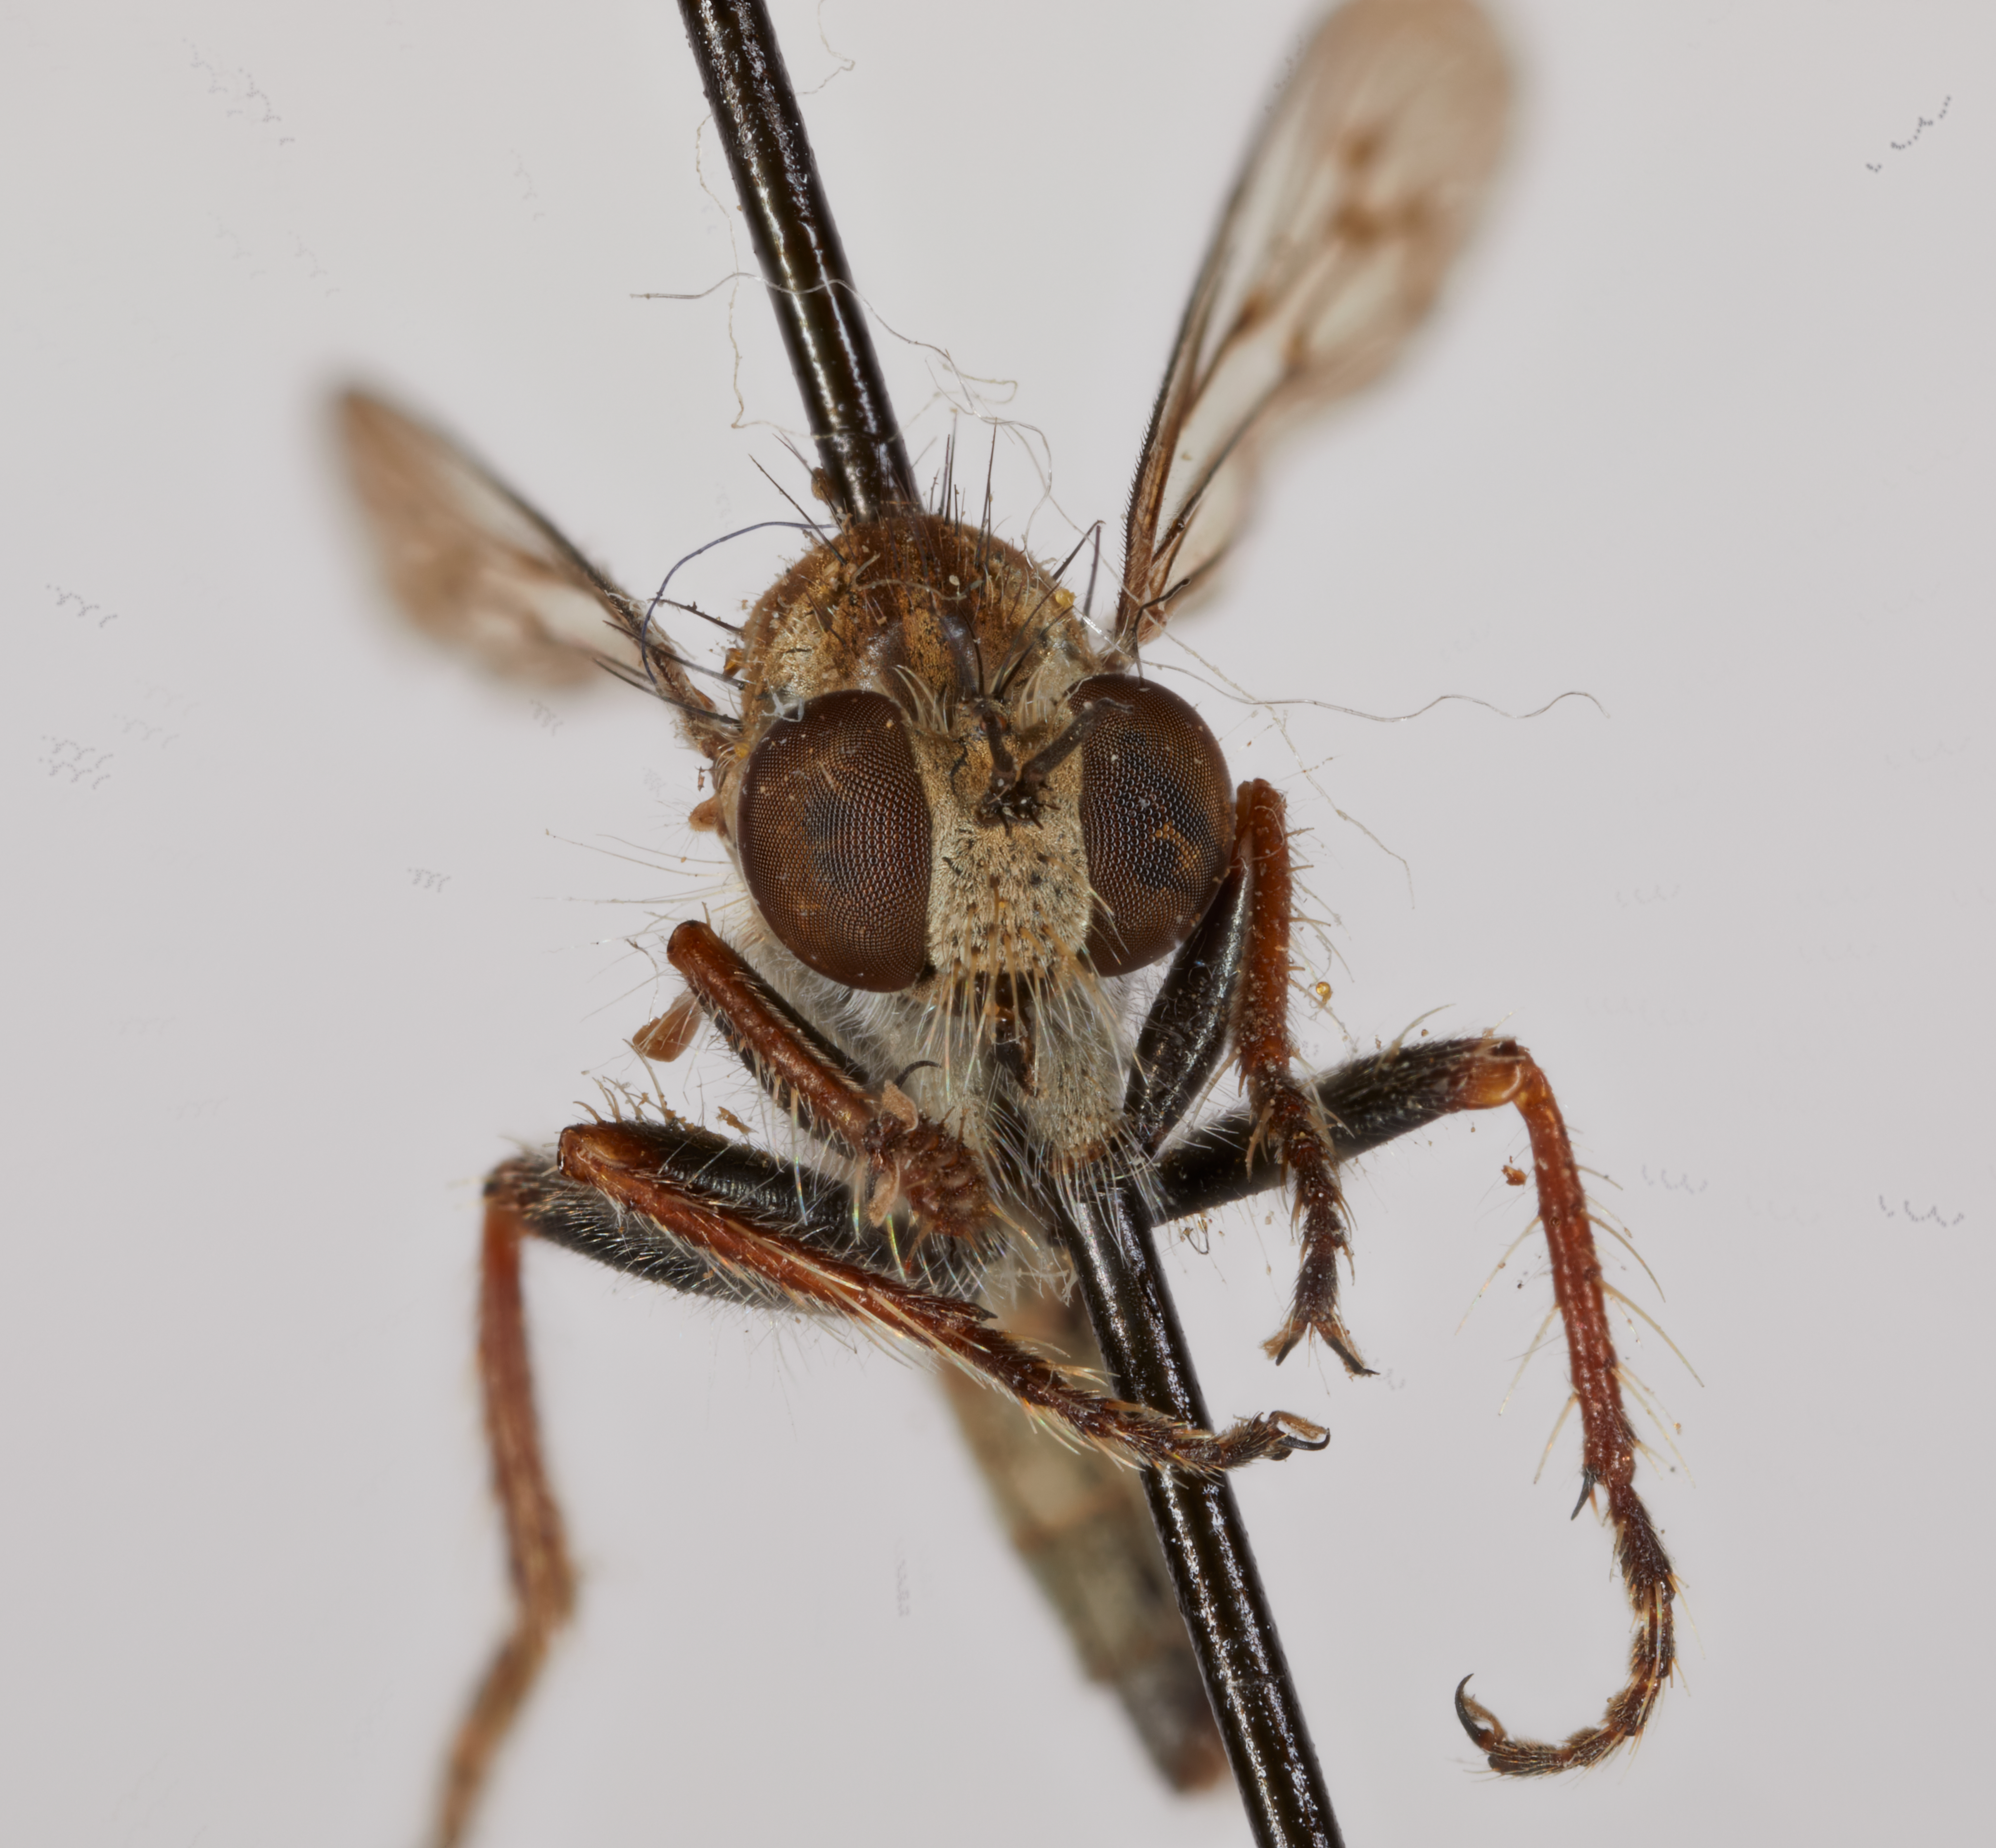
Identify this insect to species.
Cophura highlandicus
